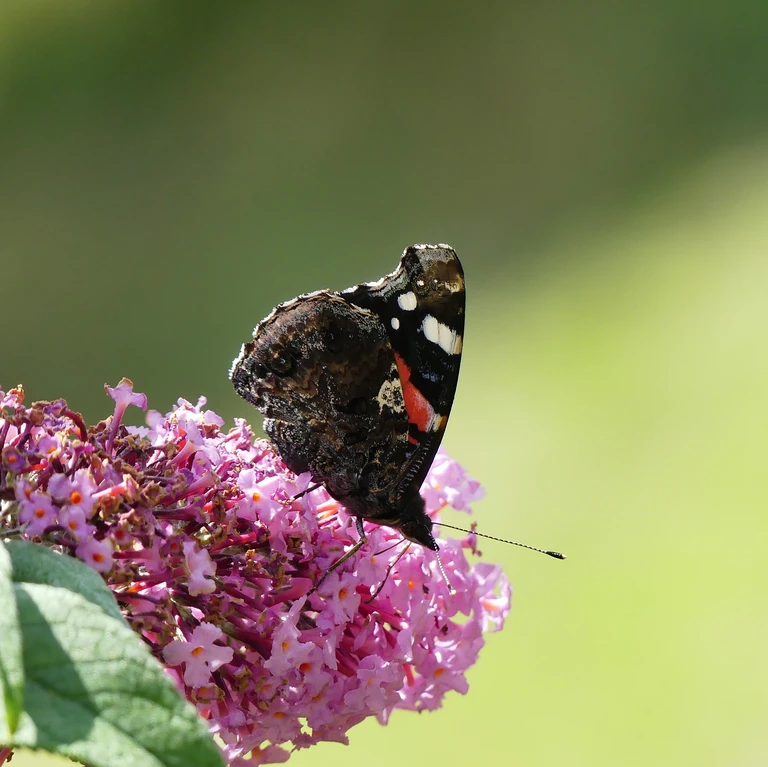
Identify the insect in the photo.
Vanessa atalanta
